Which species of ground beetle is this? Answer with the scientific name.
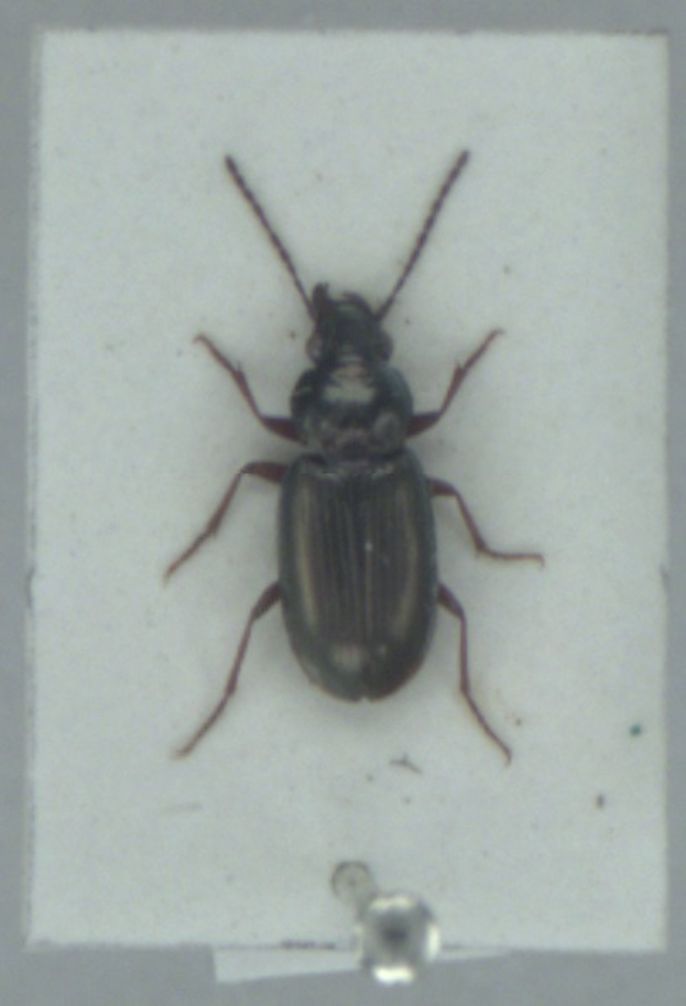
Pogonus chalceus
